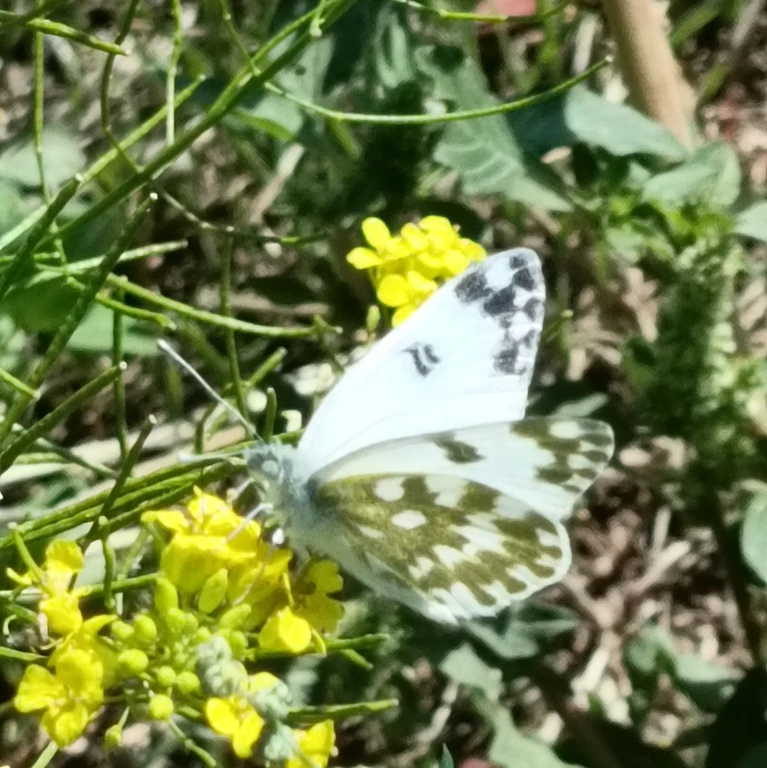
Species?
Pontia edusa
